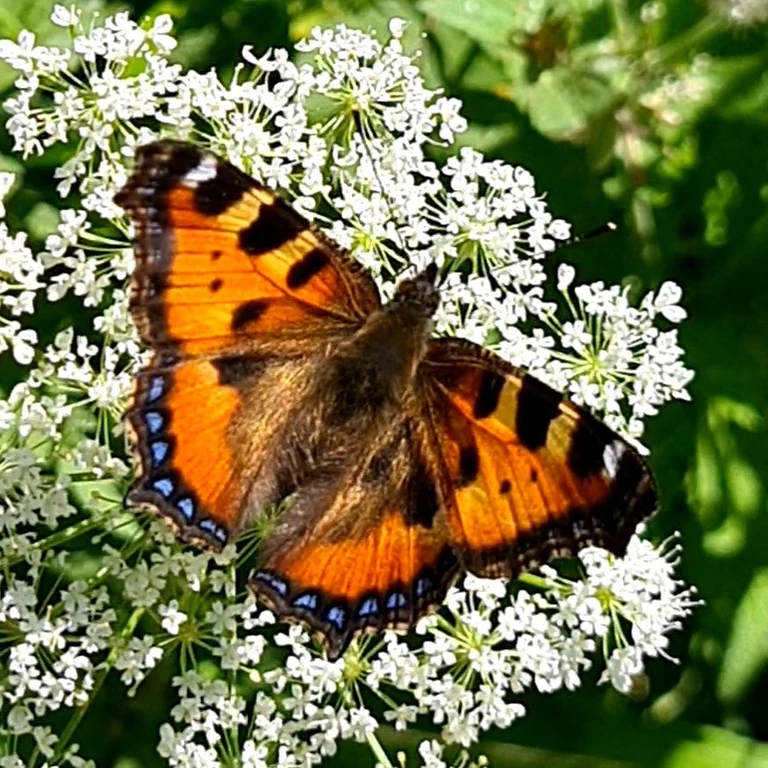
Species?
Aglais urticae
